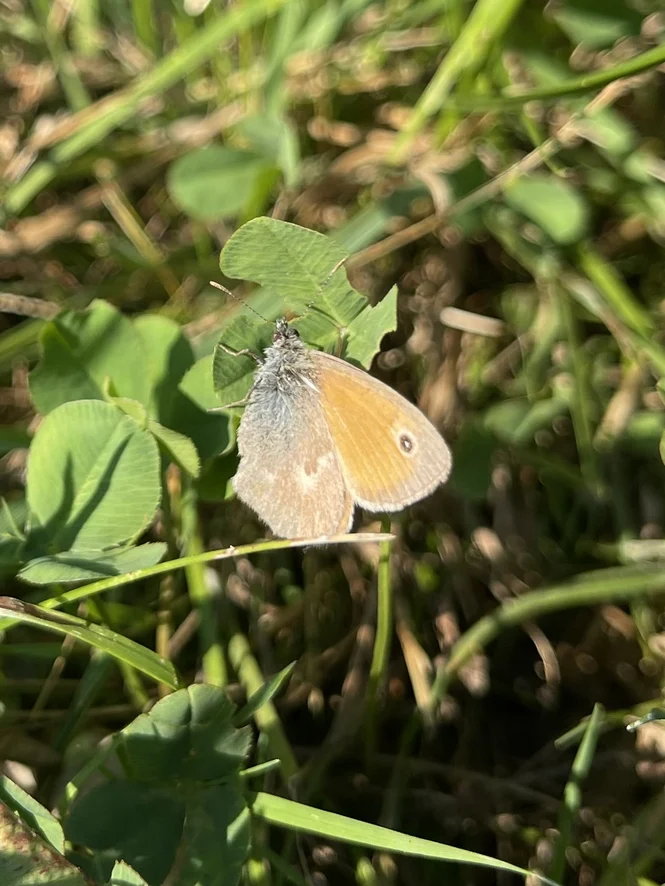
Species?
Coenonympha pamphilus
